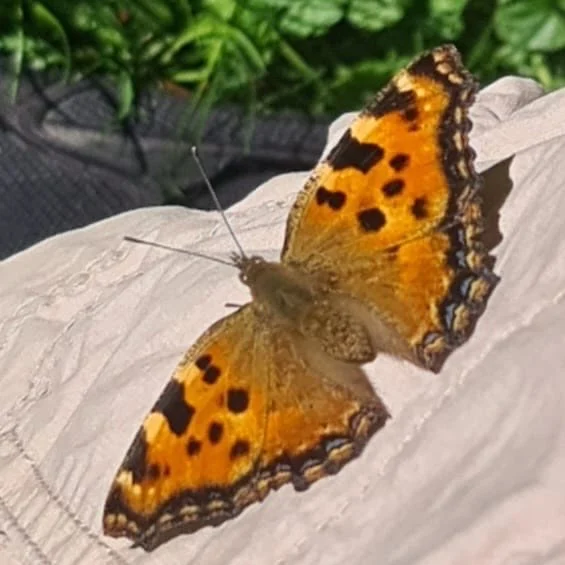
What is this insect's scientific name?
Nymphalis polychloros
